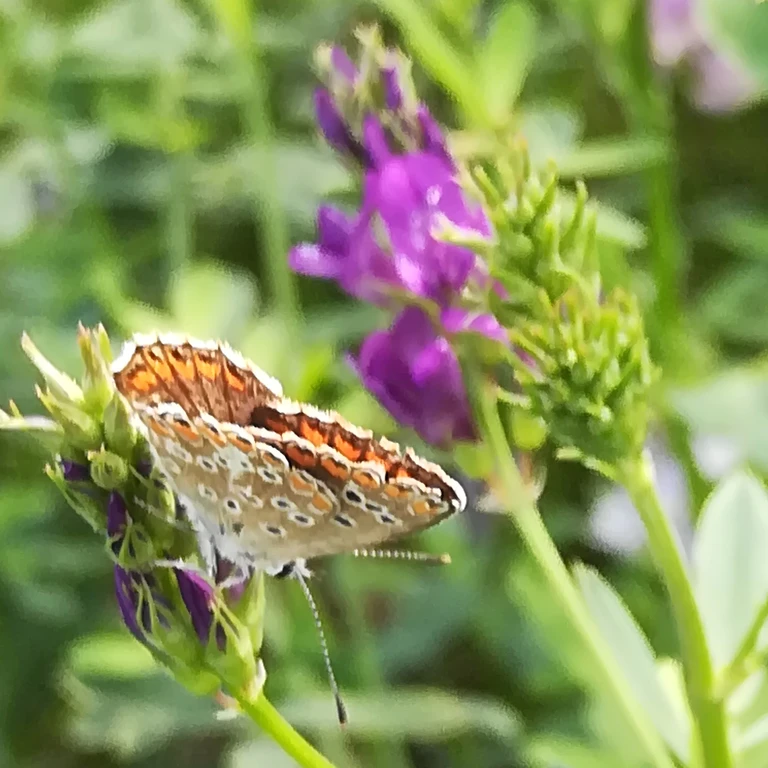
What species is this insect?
Aricia agestis/artaxerxes
